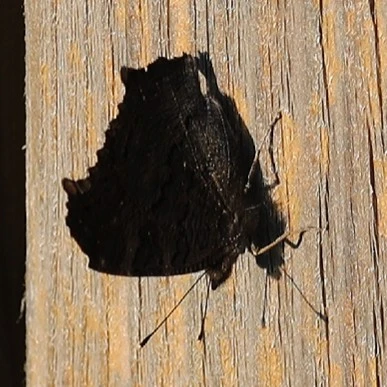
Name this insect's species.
Aglais io
